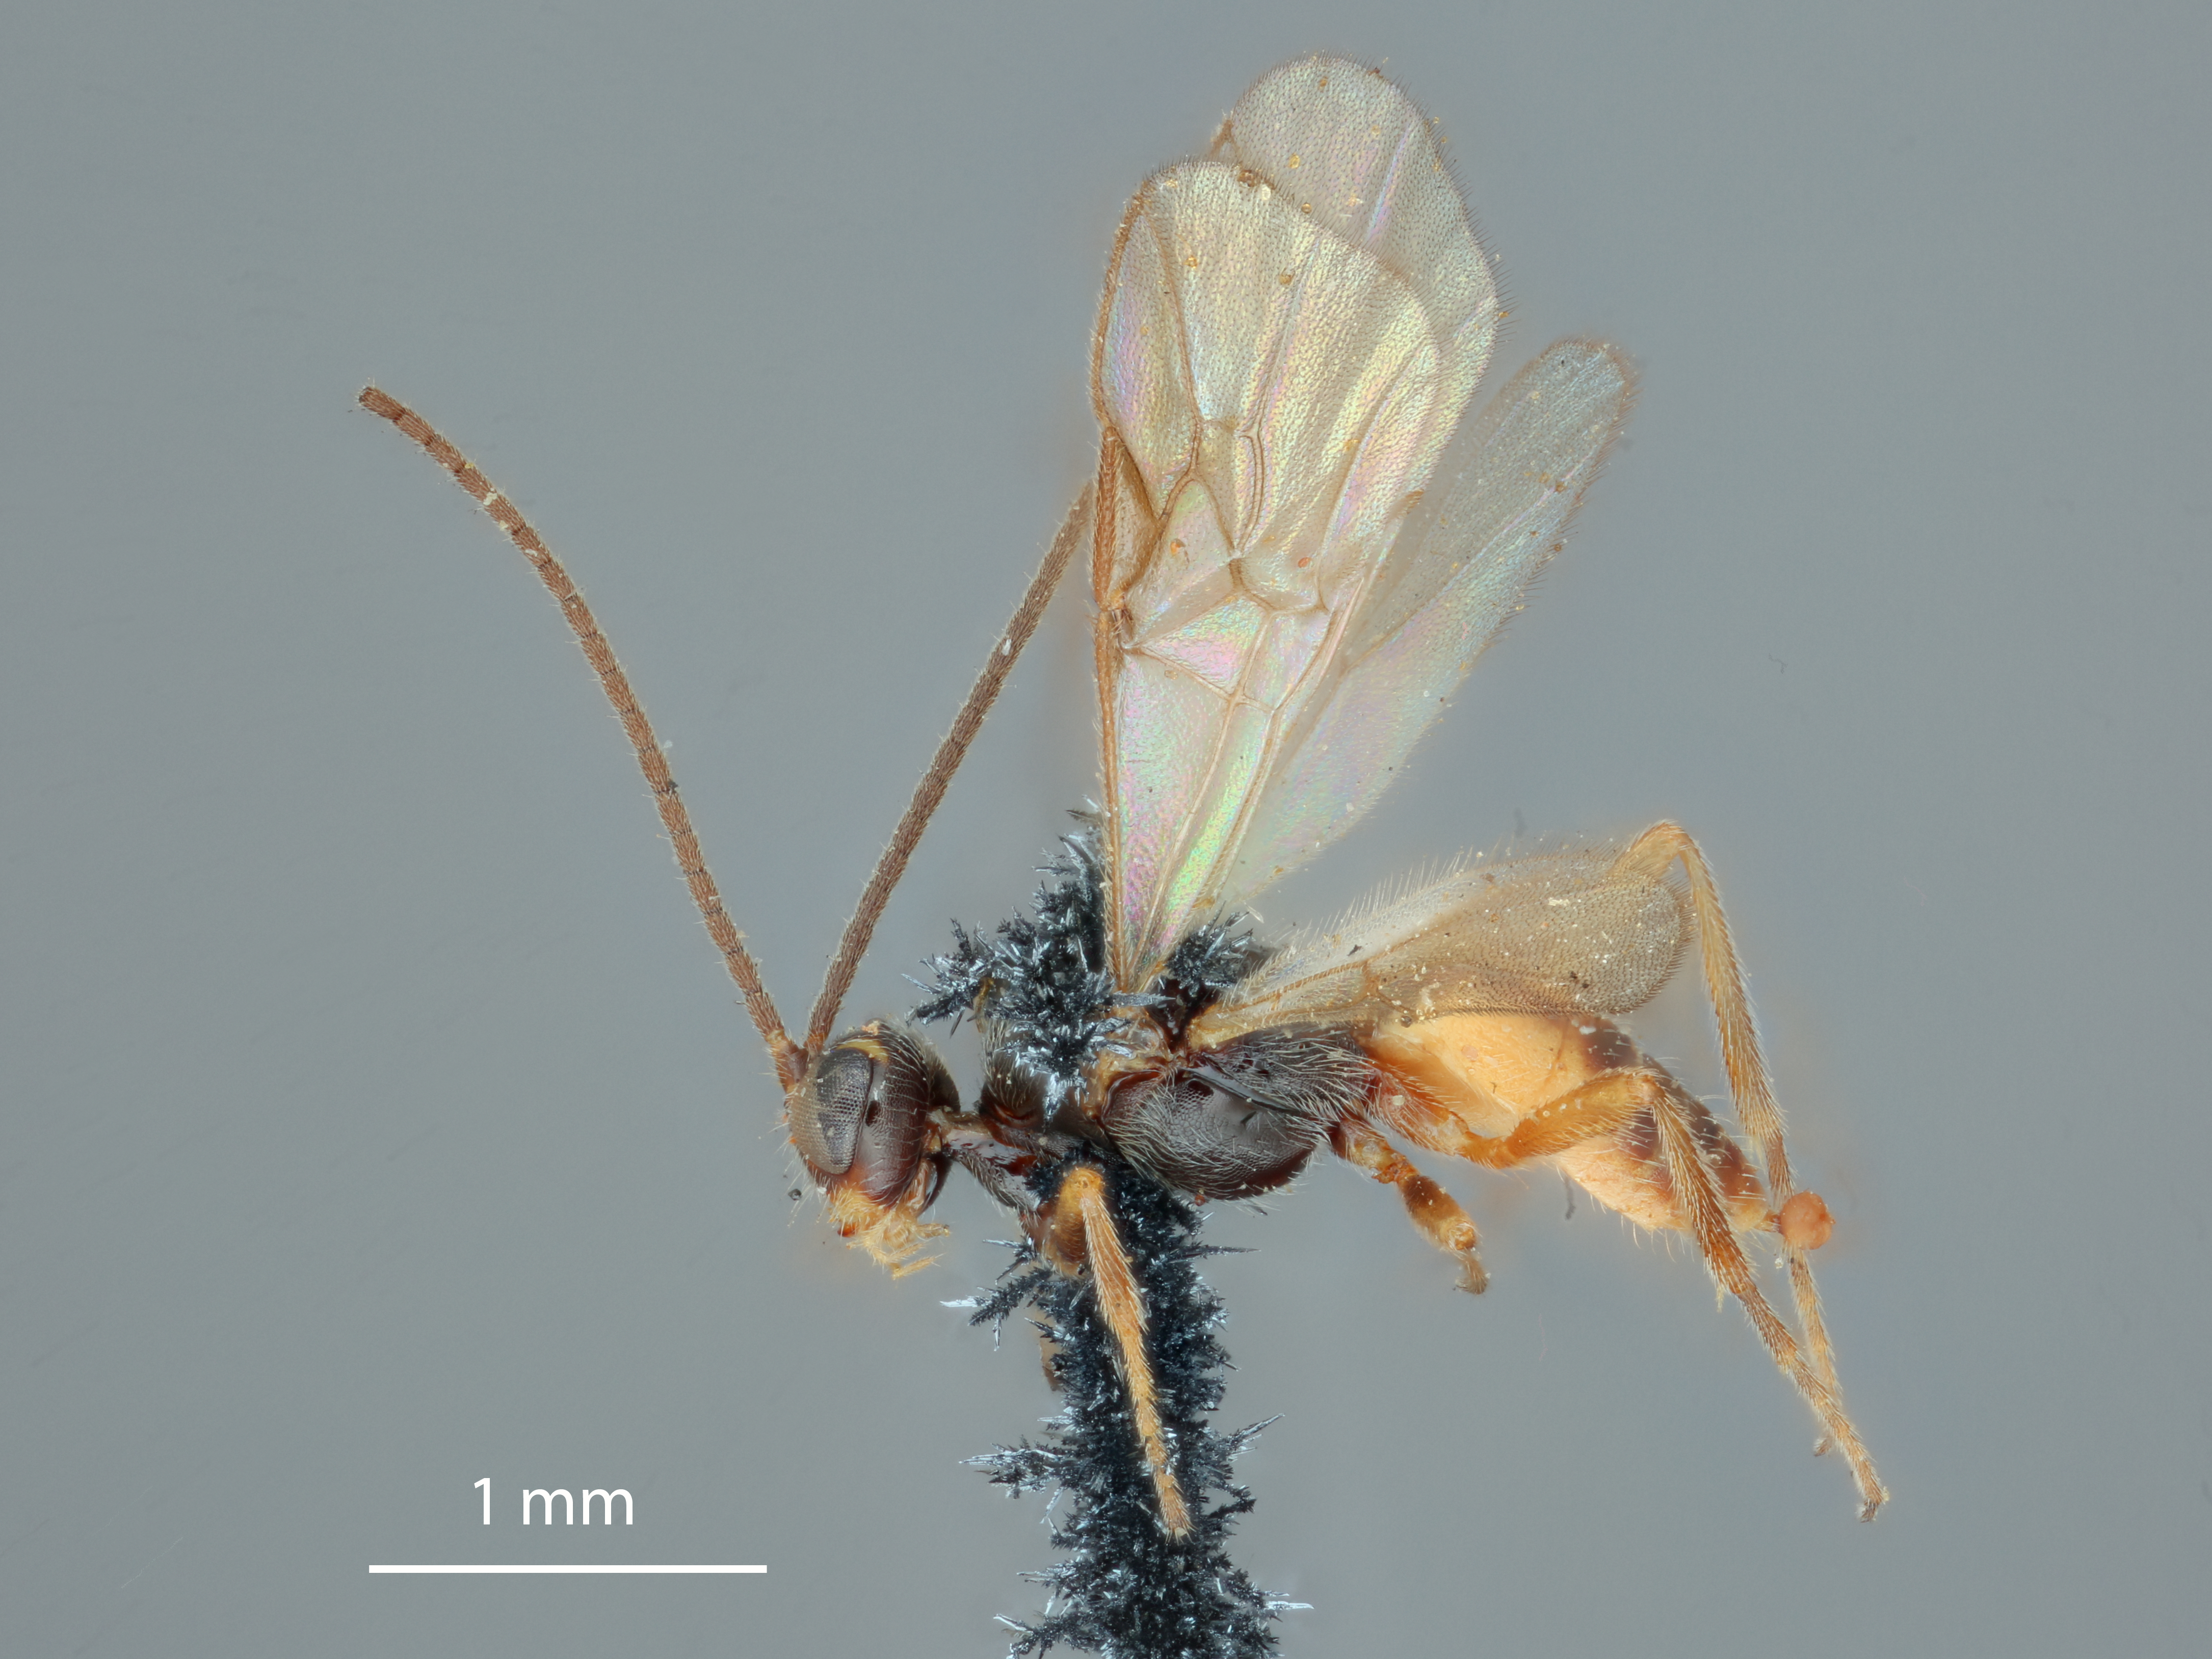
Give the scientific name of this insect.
Bracon notaticeps
